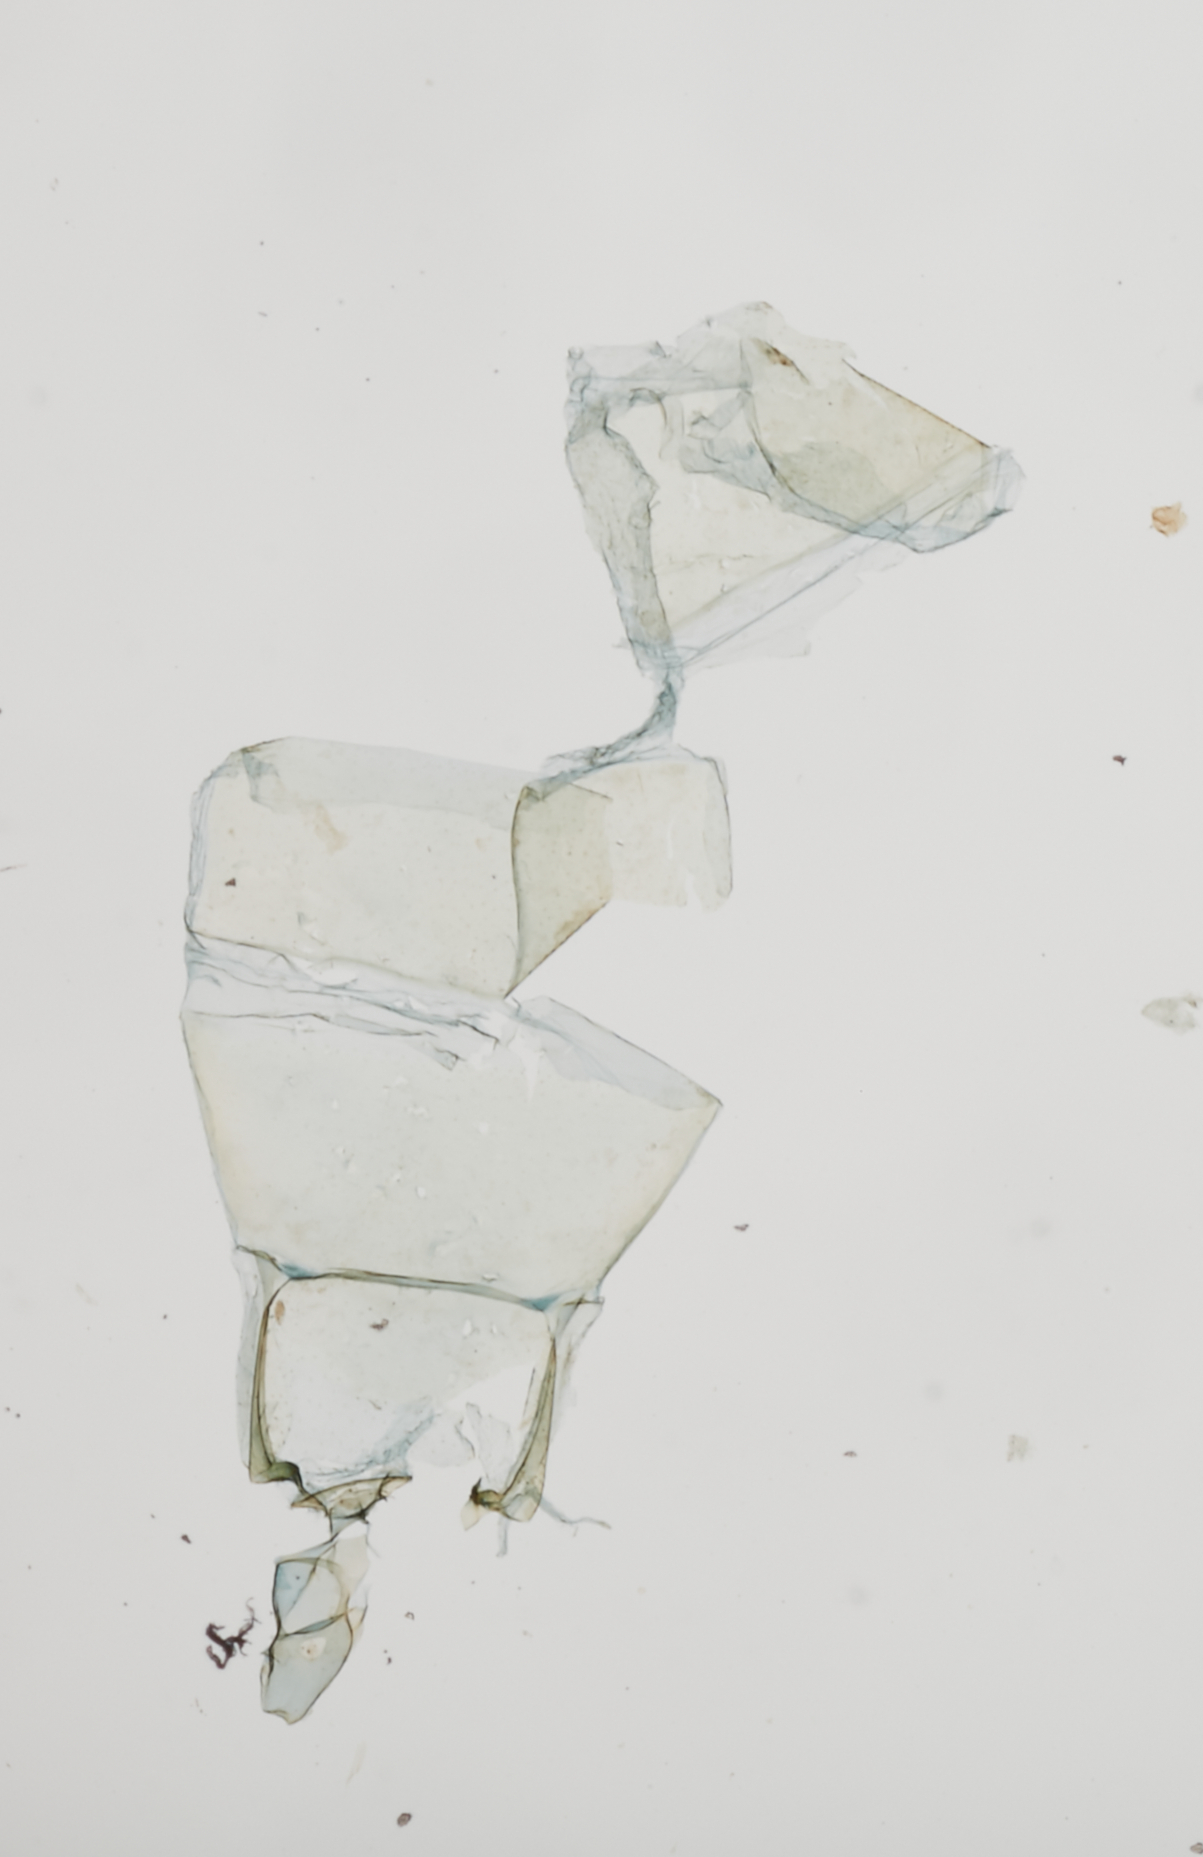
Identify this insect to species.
Neotimyra milleri
